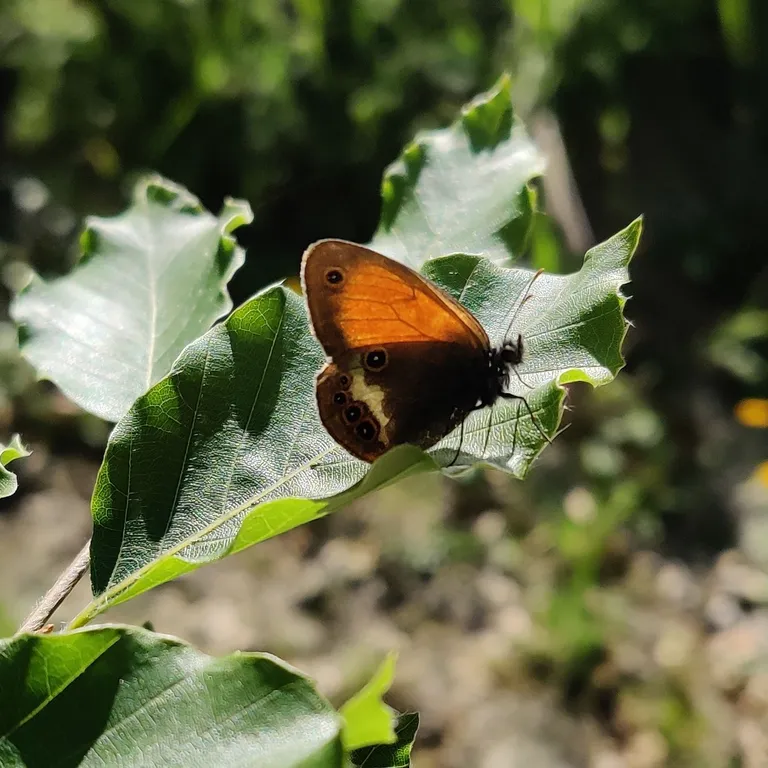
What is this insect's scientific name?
Coenonympha arcania
